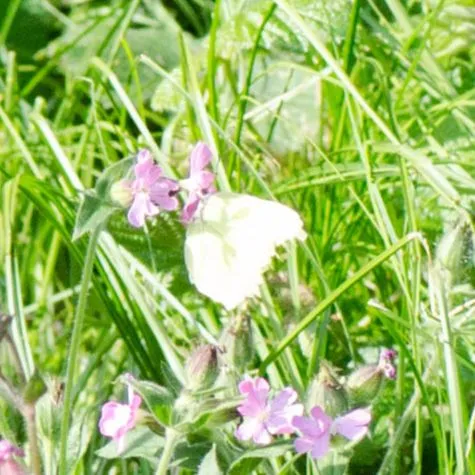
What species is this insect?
Gonepteryx rhamni
